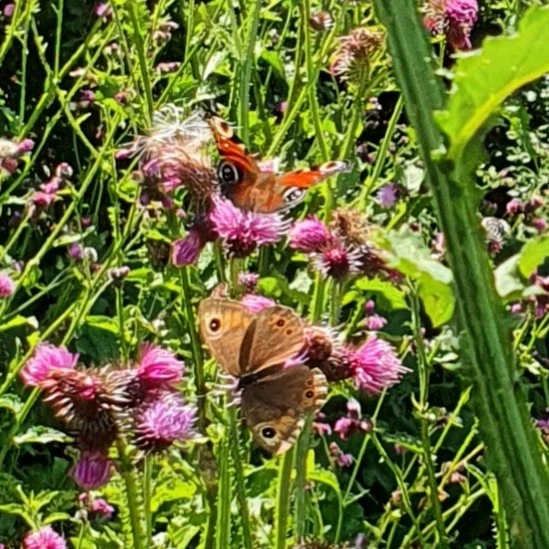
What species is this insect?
Lasiommata maera (also Pararge maera)
